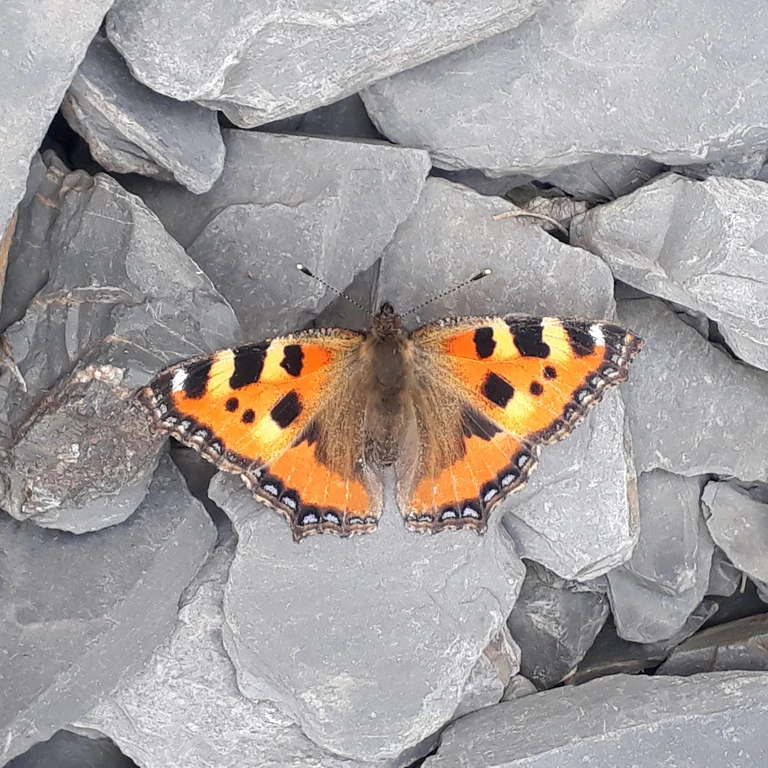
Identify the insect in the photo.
Aglais urticae
